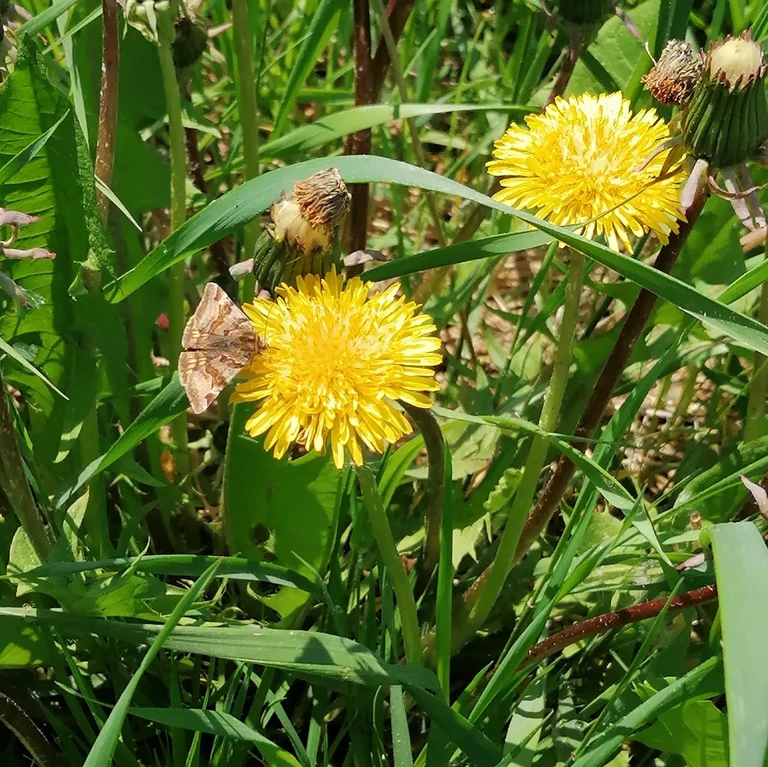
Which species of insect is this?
Euclidia glyphica
